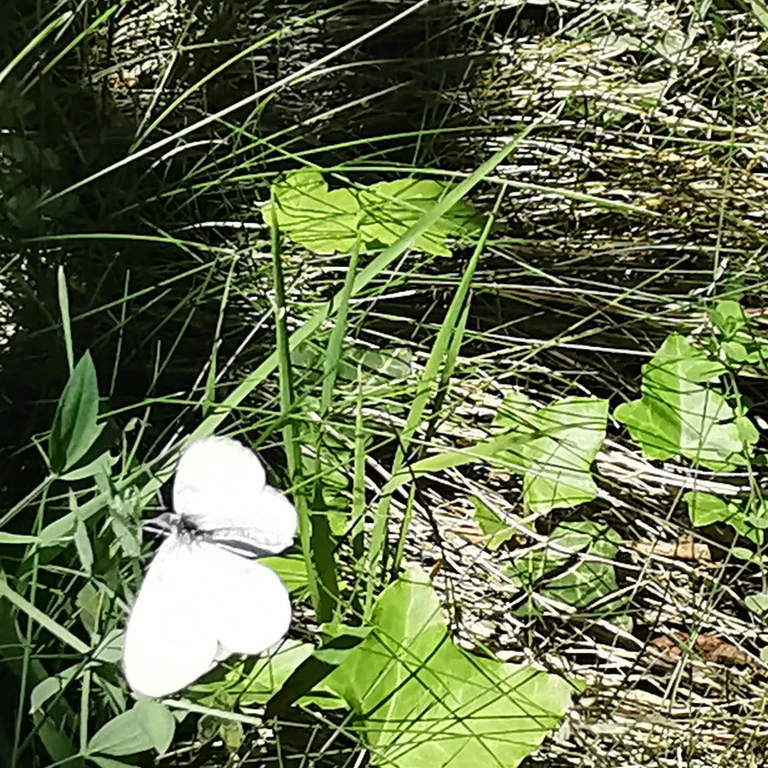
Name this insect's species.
Leptidea sinapis/juvernica
